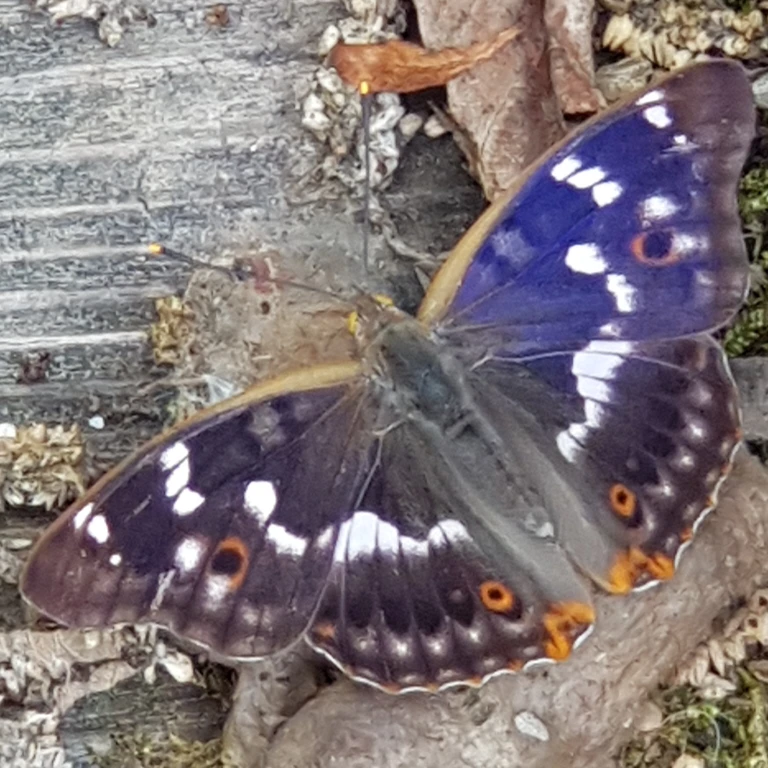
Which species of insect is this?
Apatura ilia
